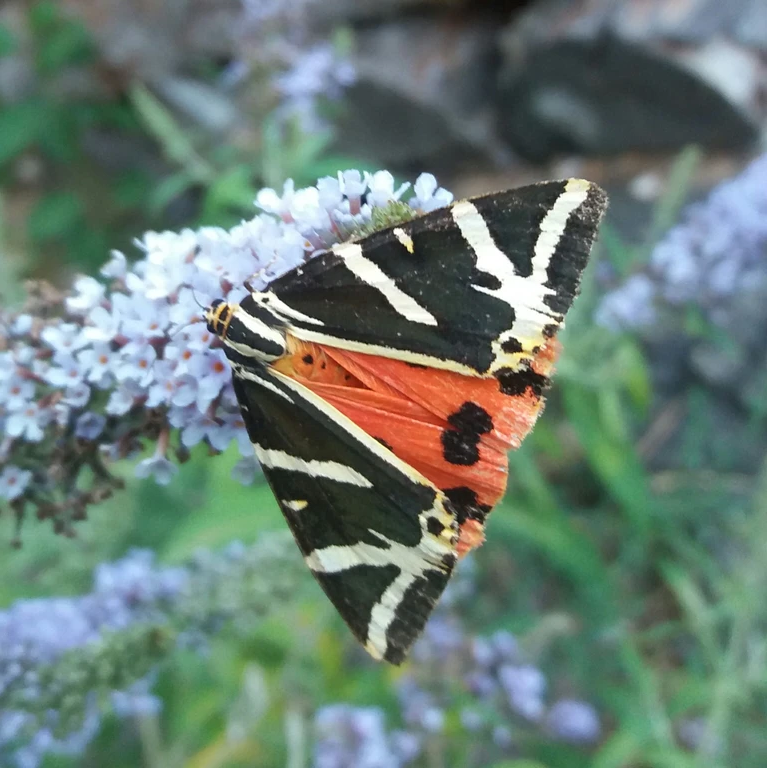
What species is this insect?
Euplagia quadripunctaria
